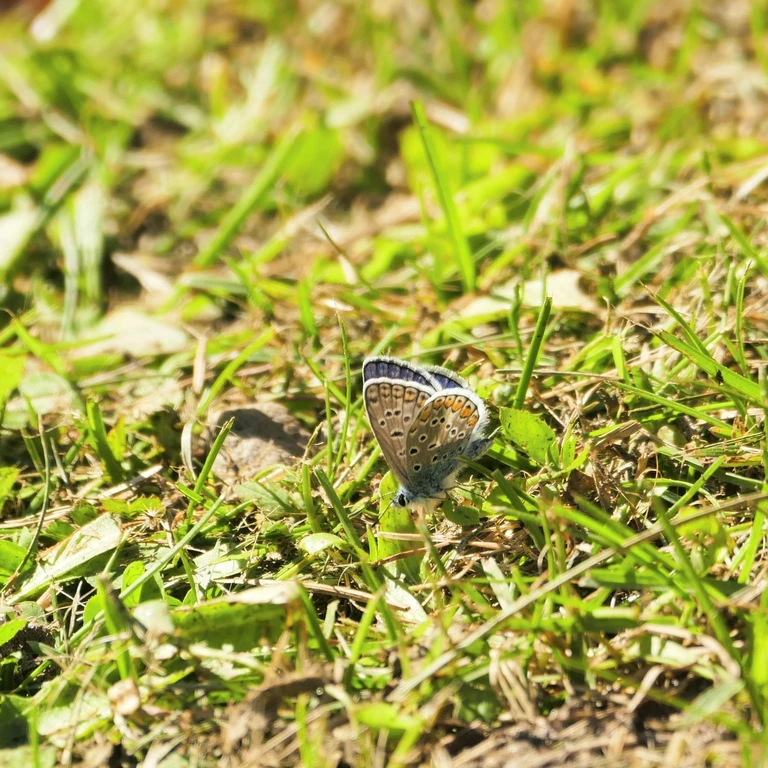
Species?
Polyommatus icarus
